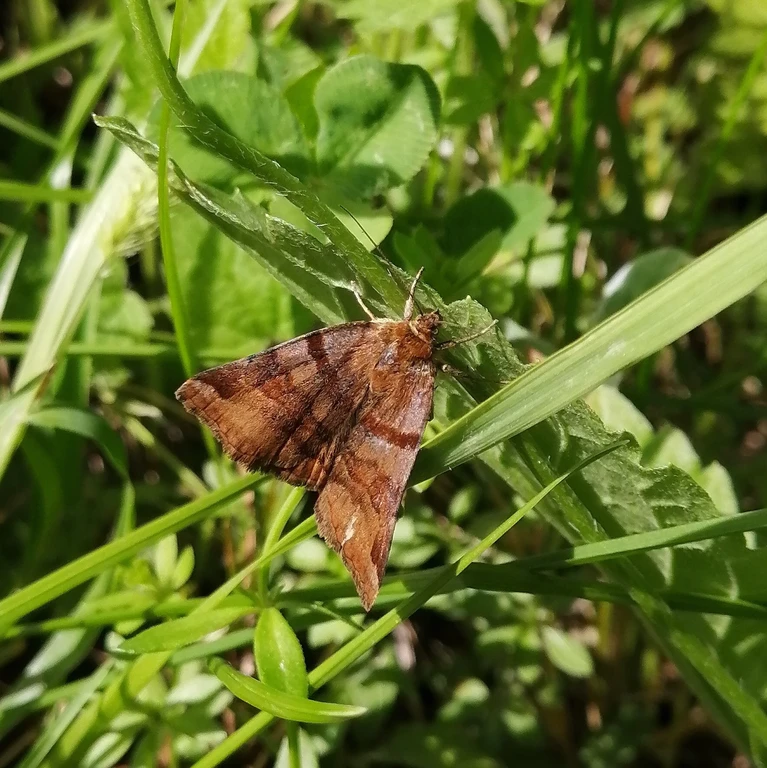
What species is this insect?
Euclidia glyphica
